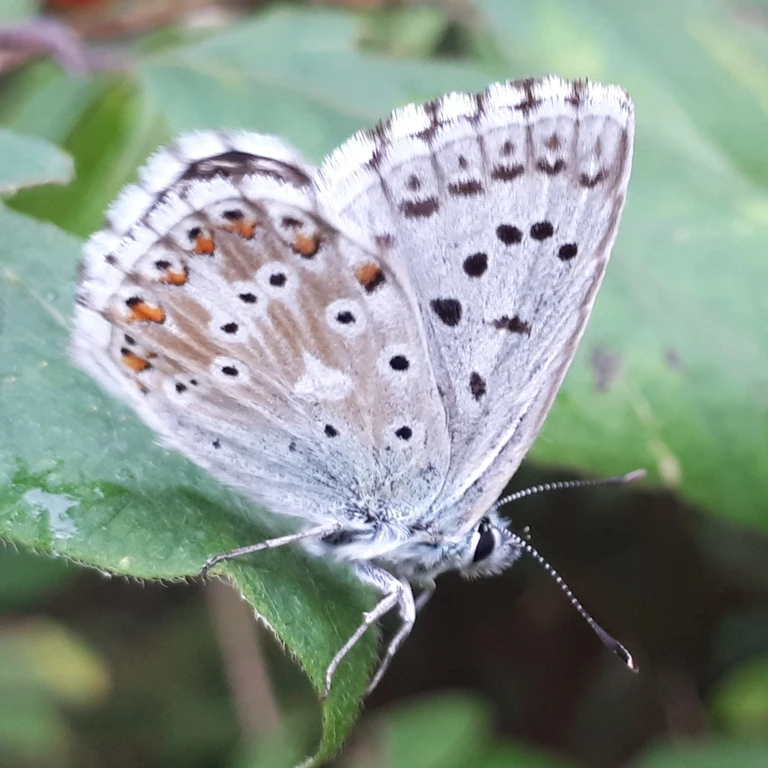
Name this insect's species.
Lysandra coridon
